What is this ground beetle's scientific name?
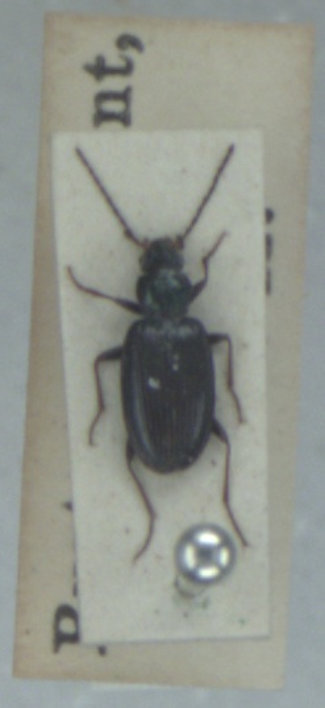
Bembidion atrocaeruleum
